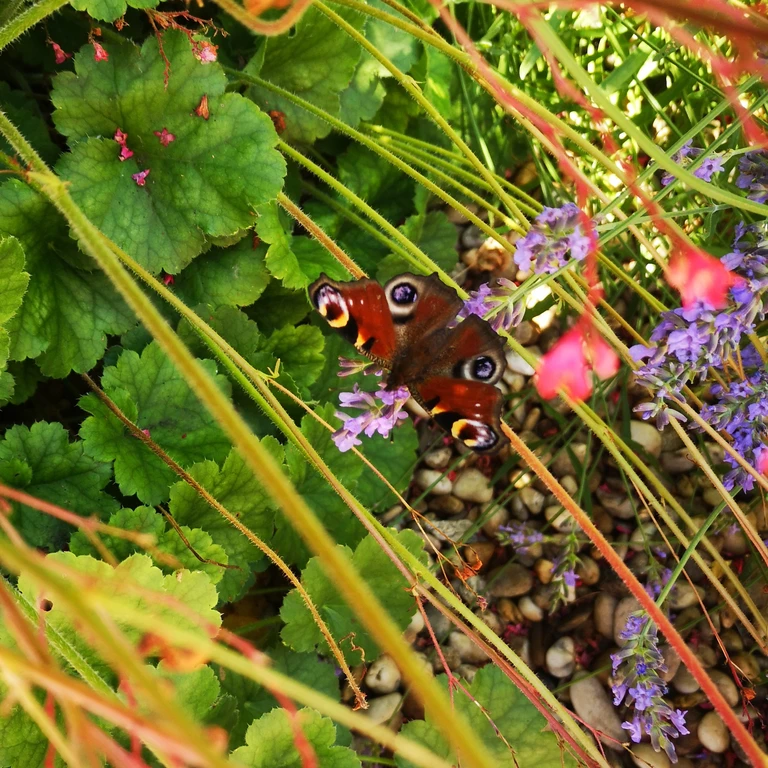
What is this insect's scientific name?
Aglais io
